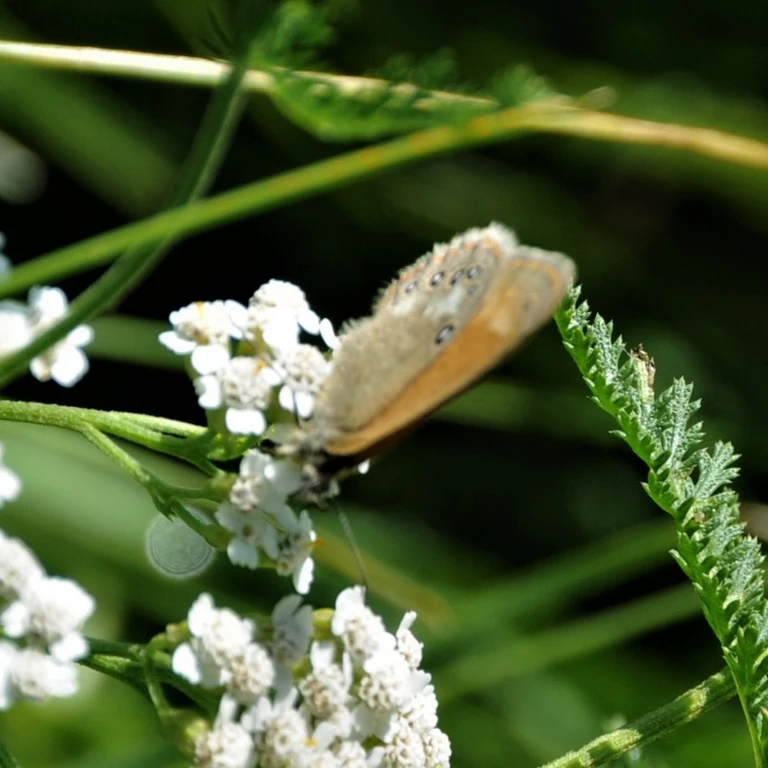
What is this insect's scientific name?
Coenonympha glycerion (also Coenonympha iphis)
